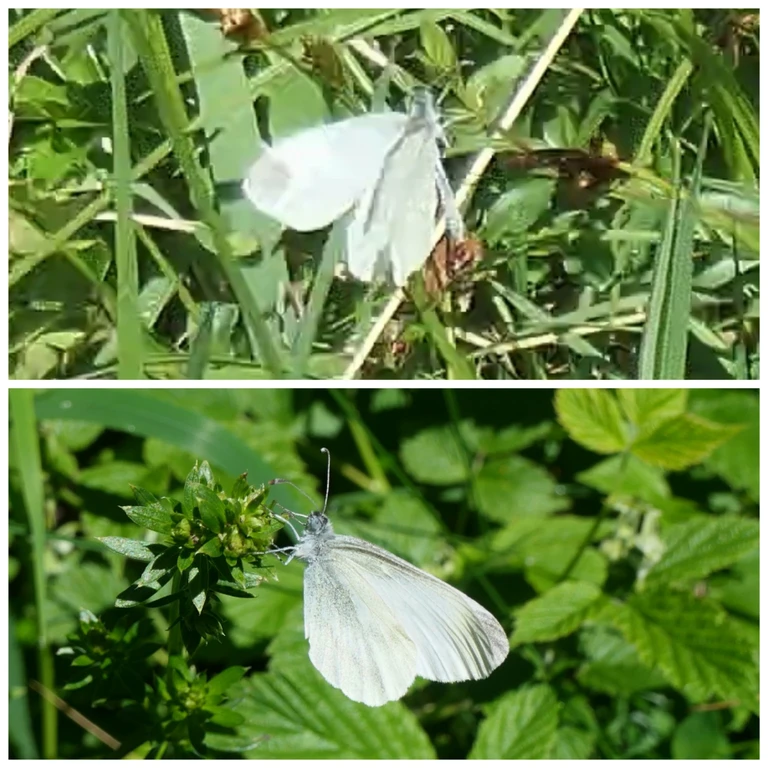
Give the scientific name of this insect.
Leptidea sinapis/juvernica
